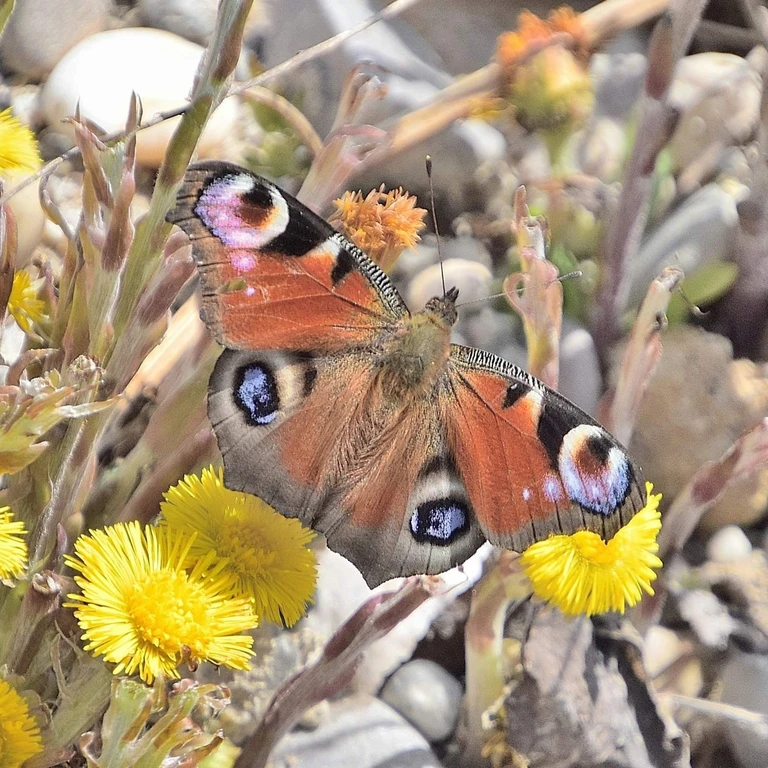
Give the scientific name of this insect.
Aglais io
